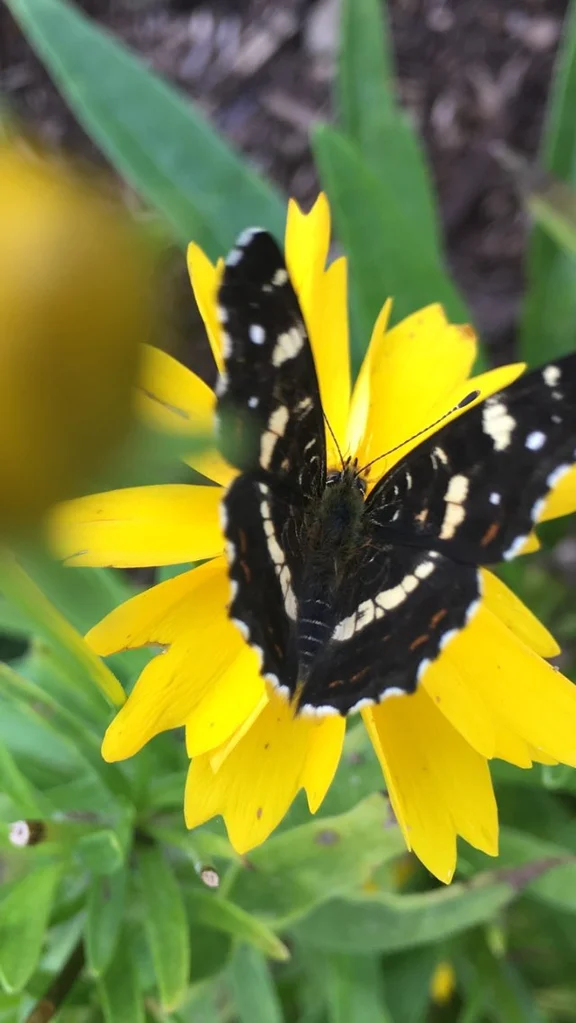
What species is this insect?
Araschnia levana
